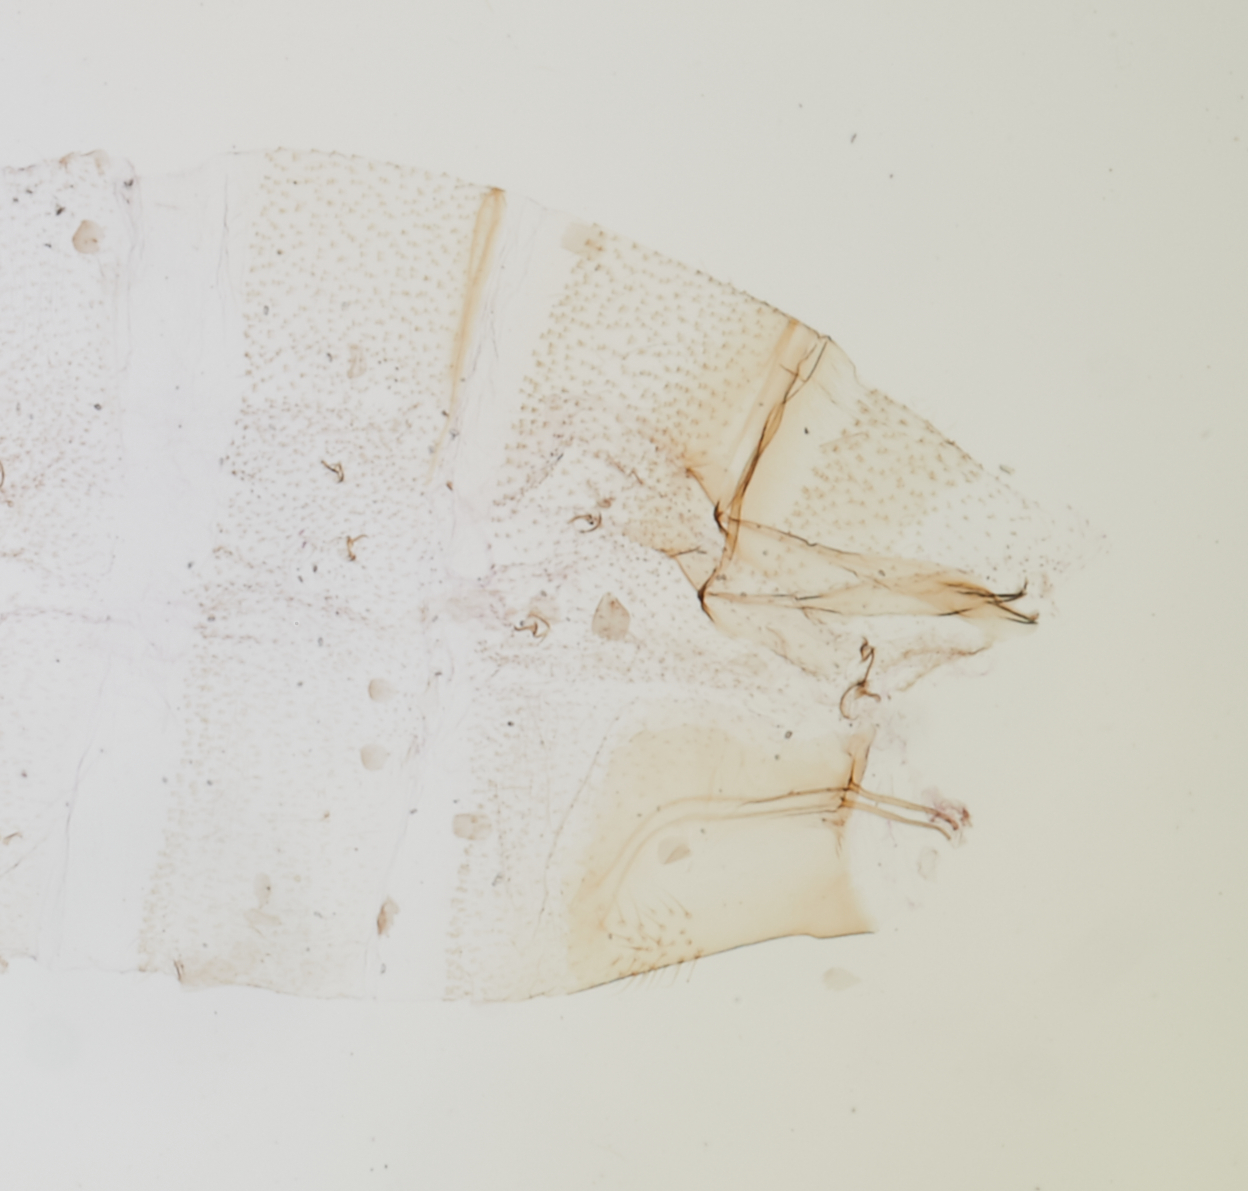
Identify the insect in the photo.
Gelechia lepidotae (also Filatima lepidotae)
